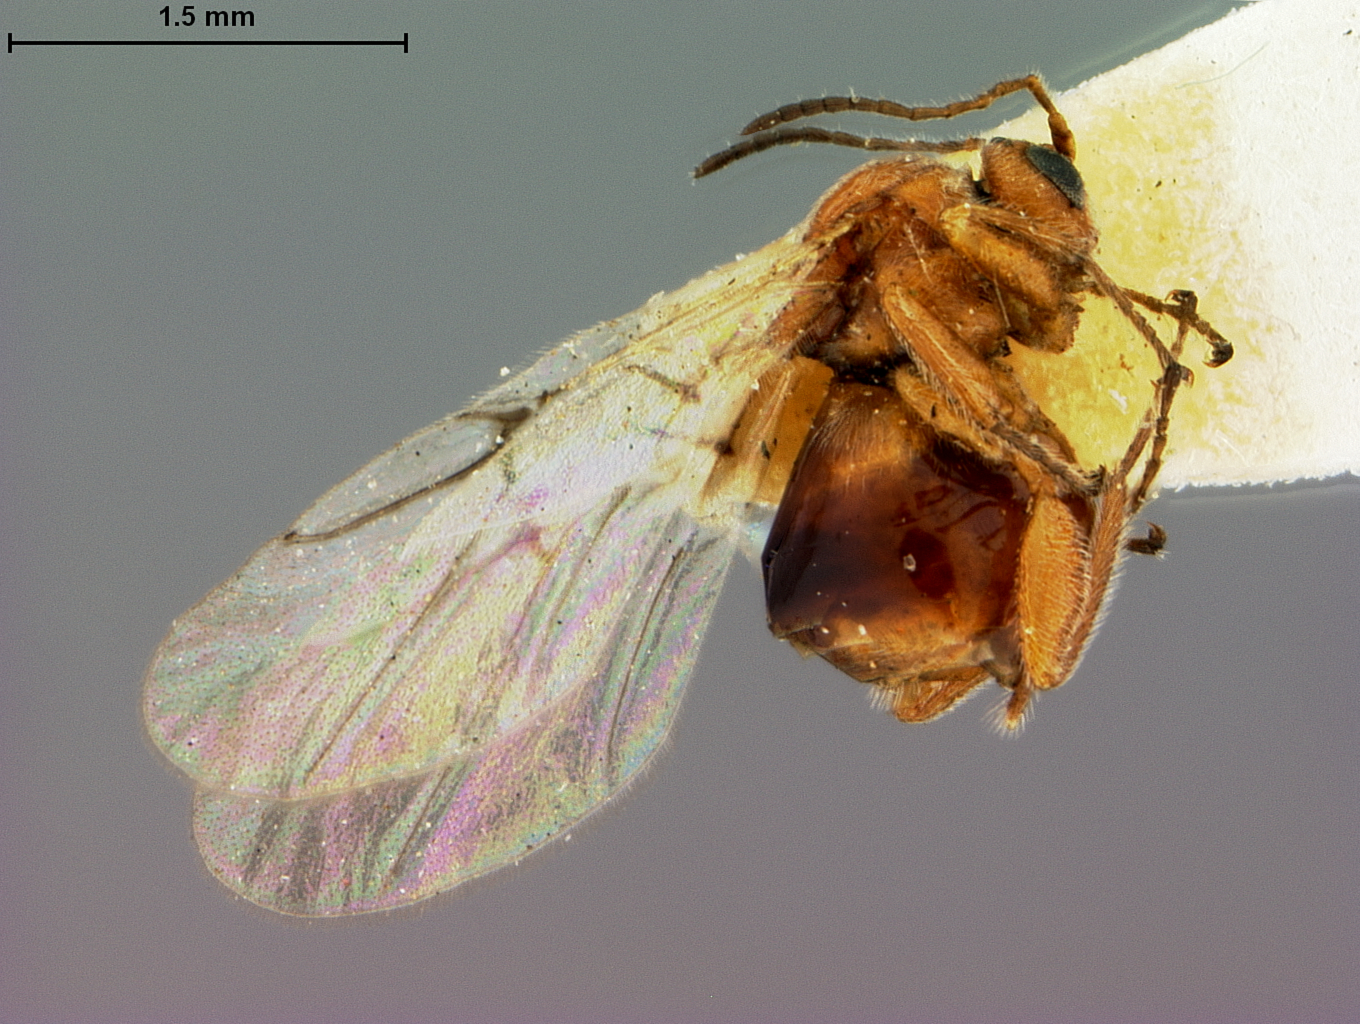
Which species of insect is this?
Disholcaspis pedunculoides
